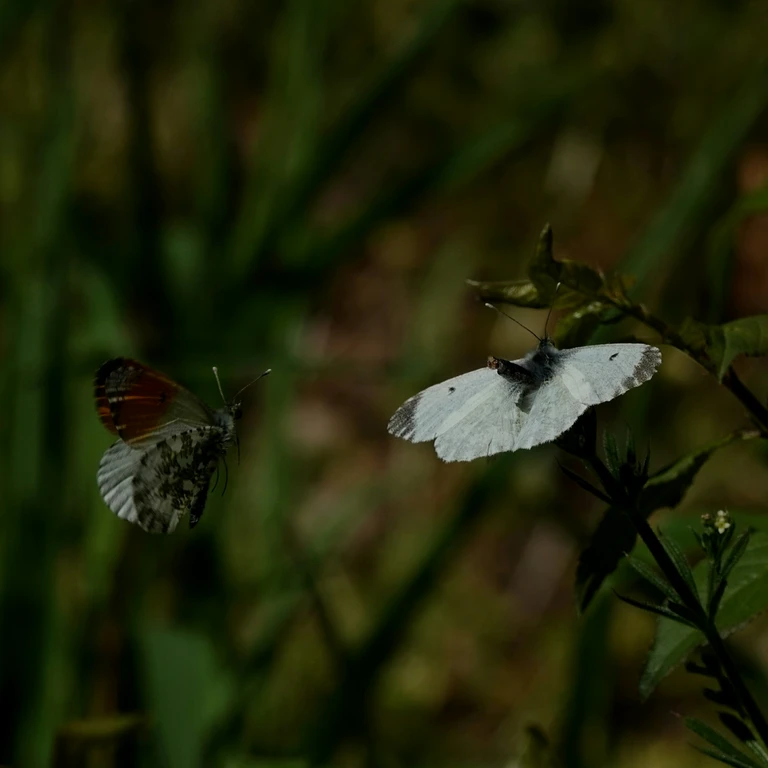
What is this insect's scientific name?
Anthocharis cardamines
